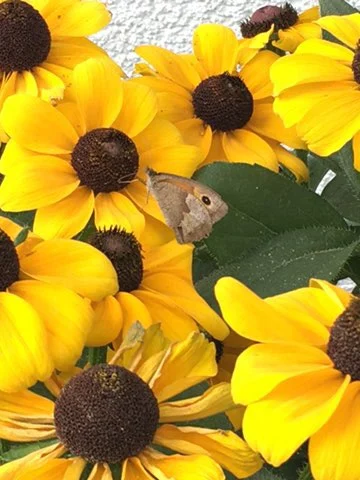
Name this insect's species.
Maniola jurtina
